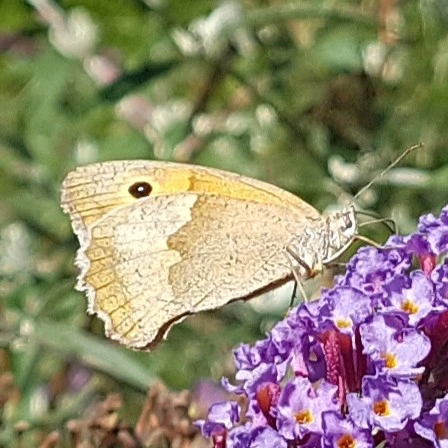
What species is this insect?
Maniola jurtina
